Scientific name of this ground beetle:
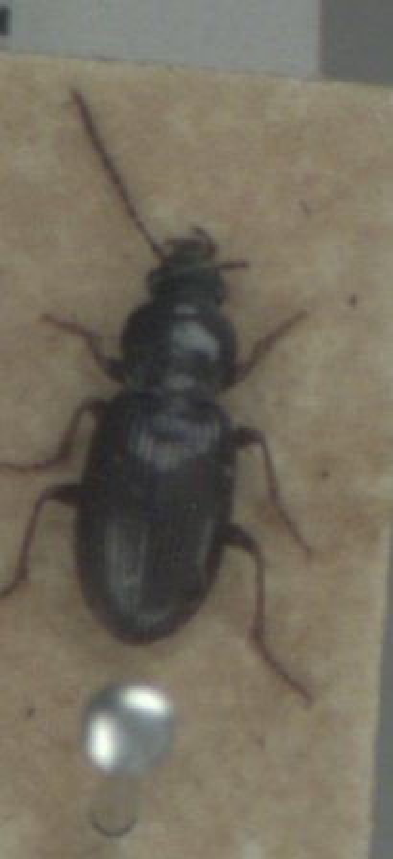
Pterostichus strenuus
